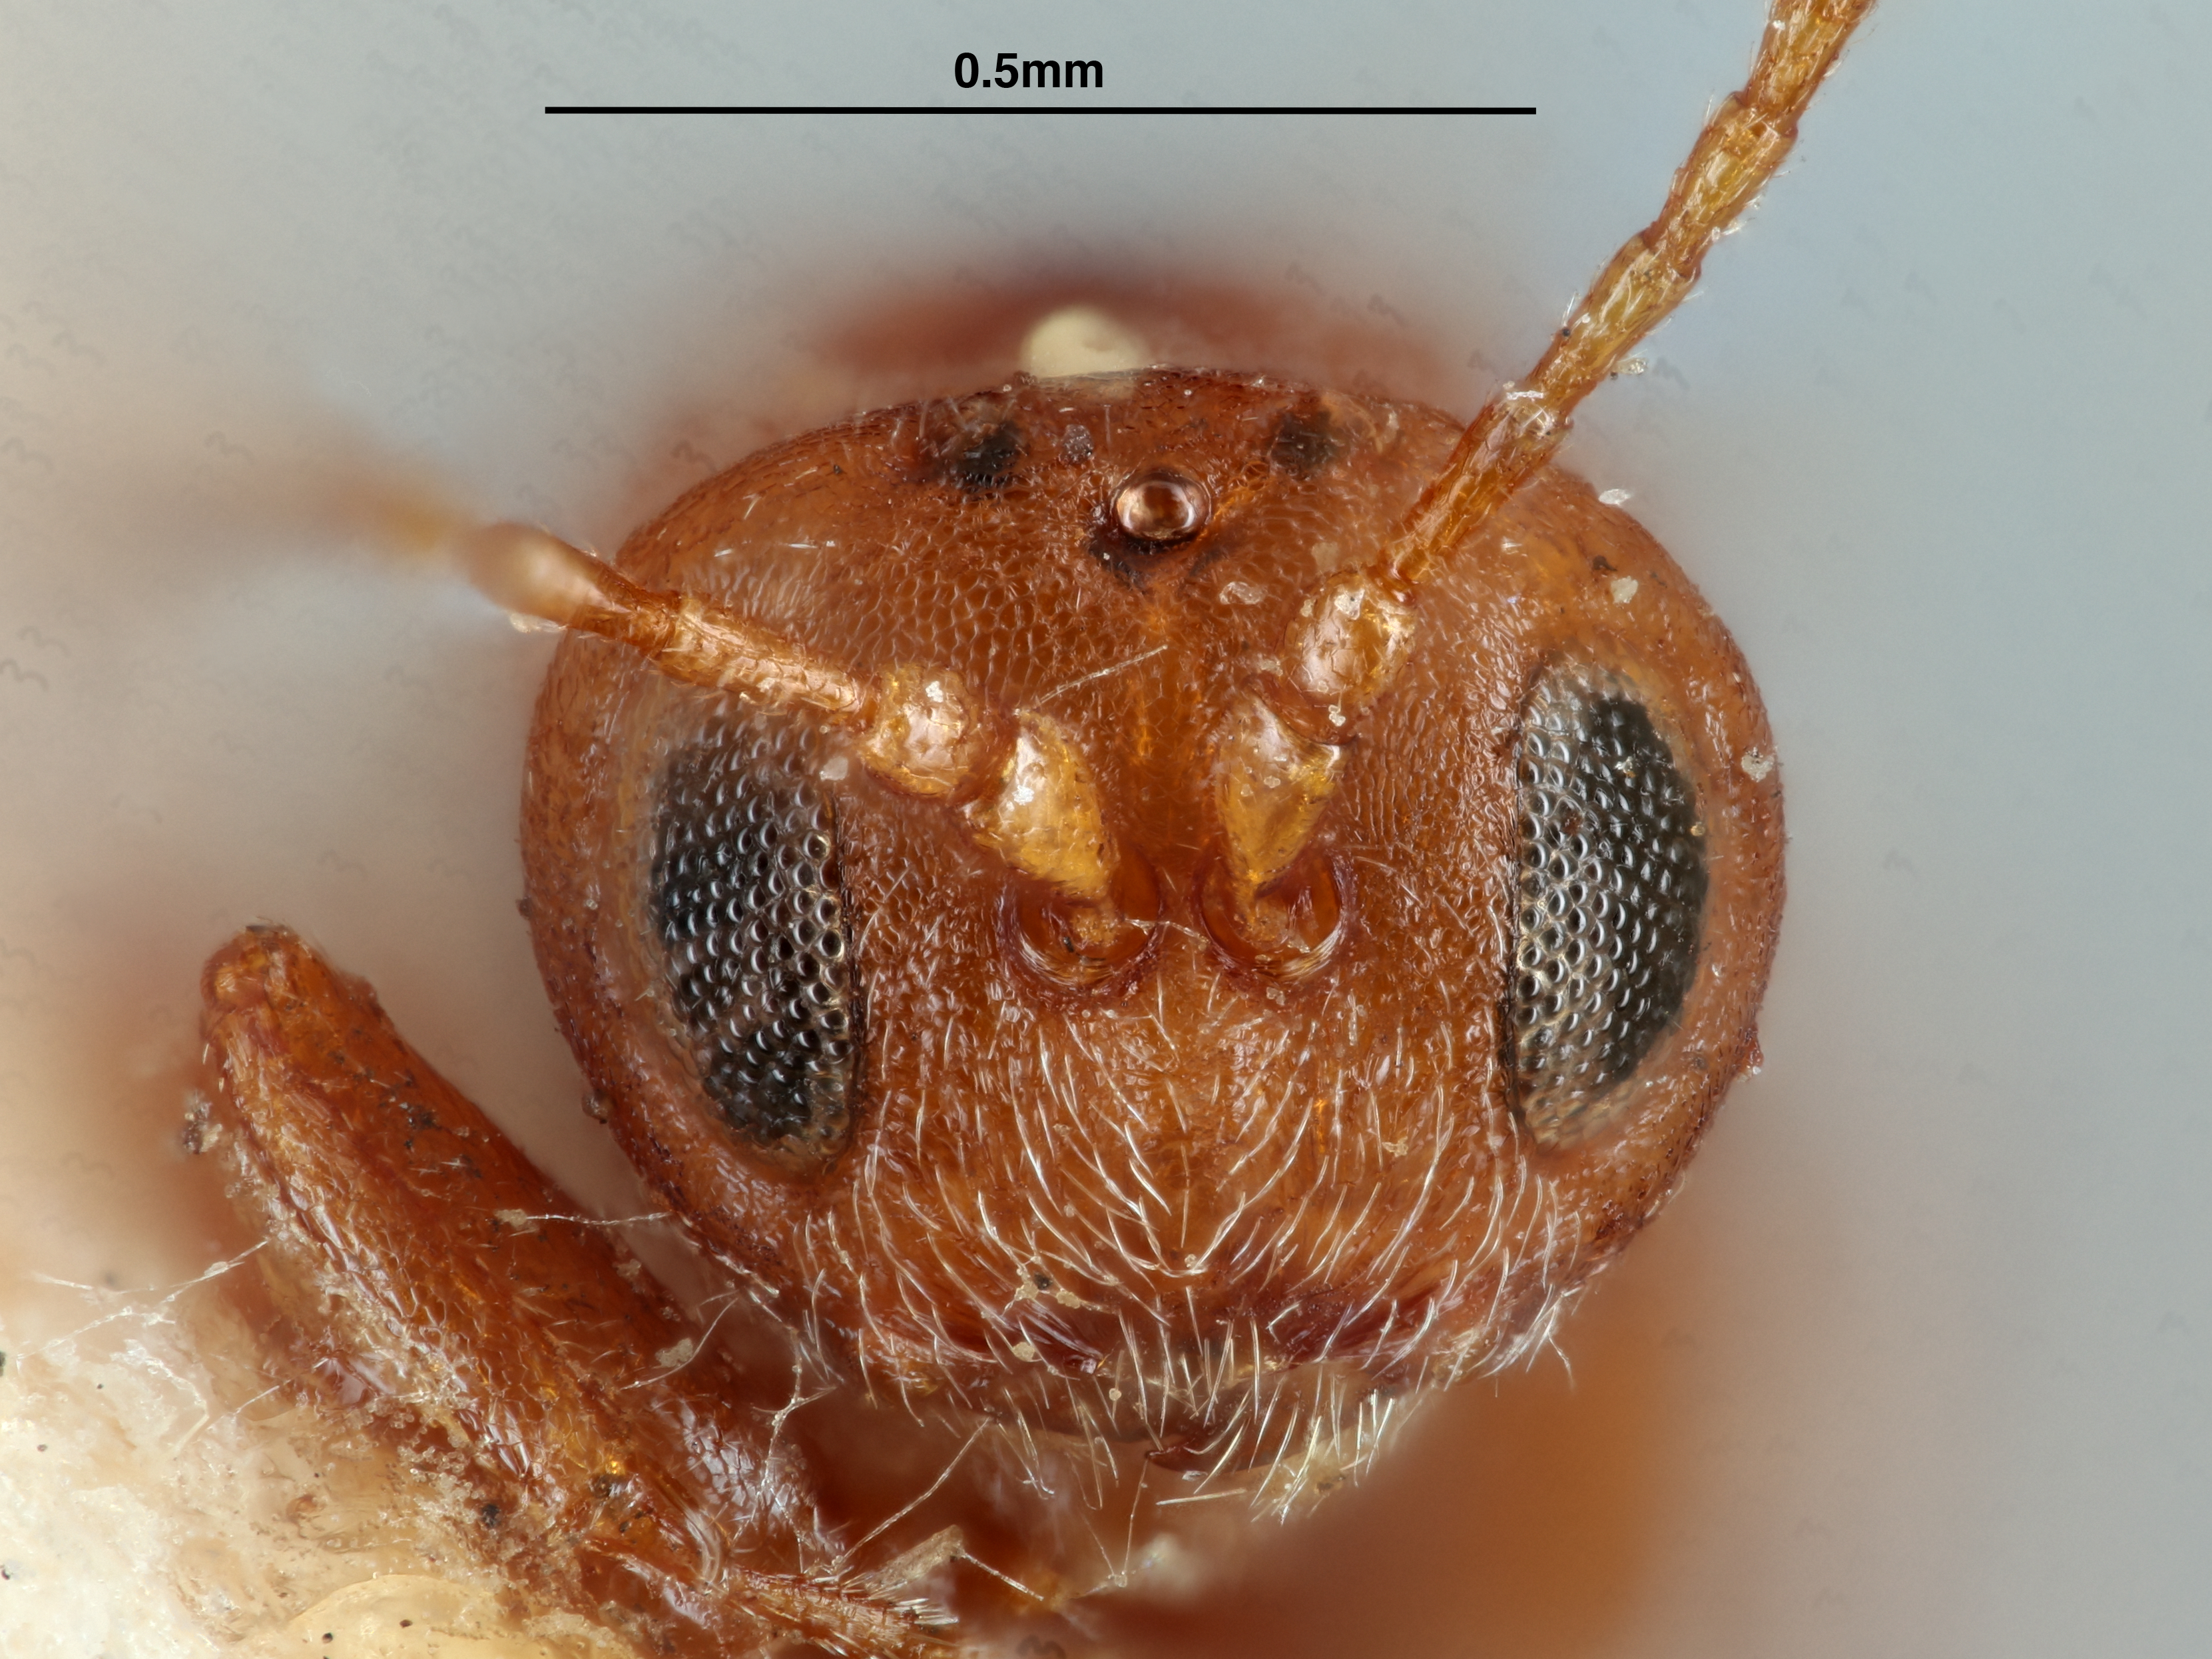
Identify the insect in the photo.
Cynips quercus
